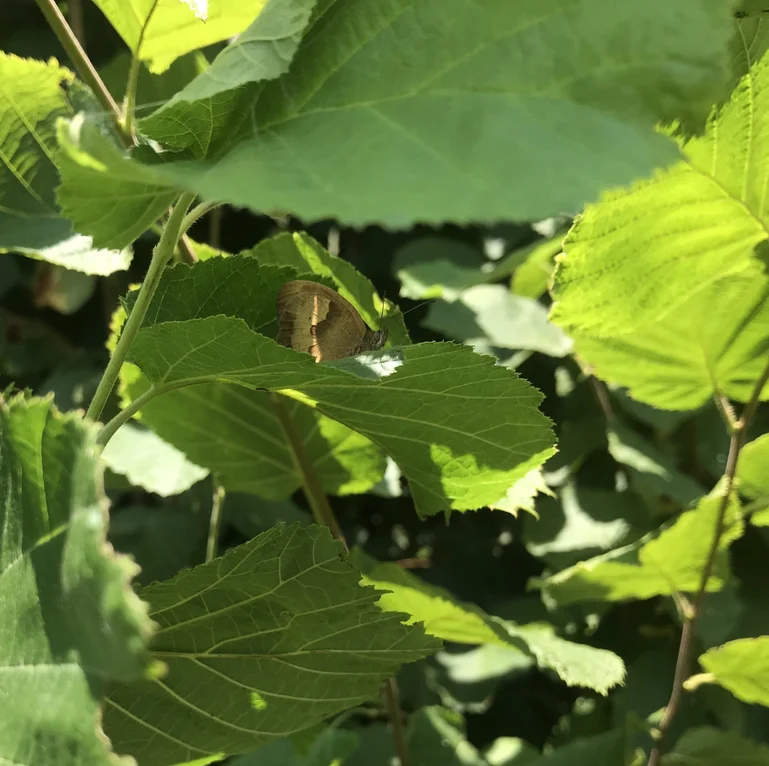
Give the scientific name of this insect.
Maniola jurtina
